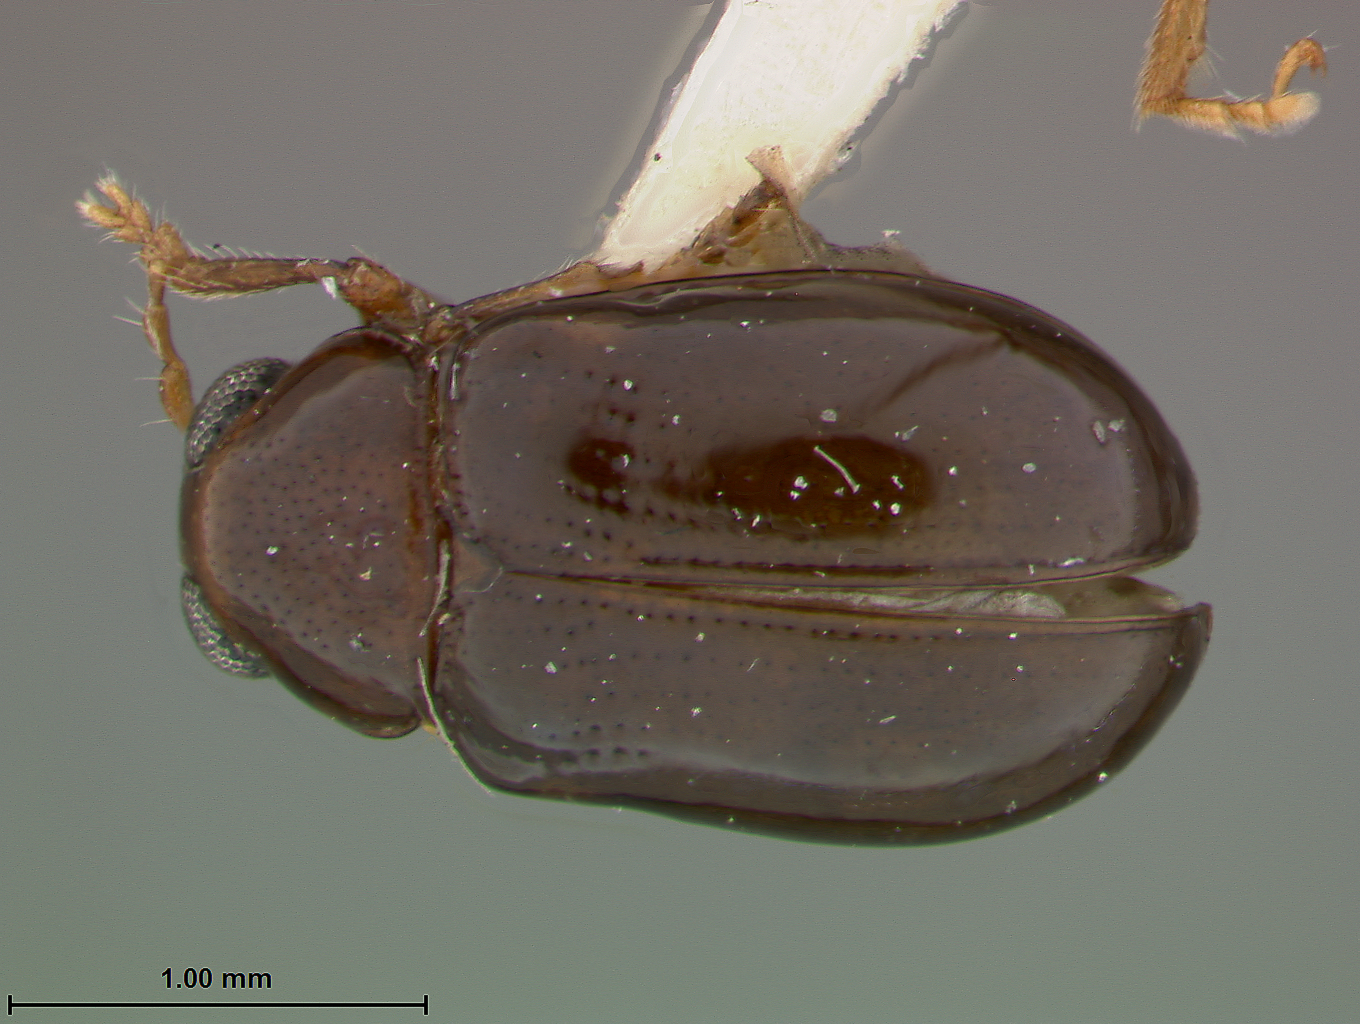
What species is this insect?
Metachroma castaneum
